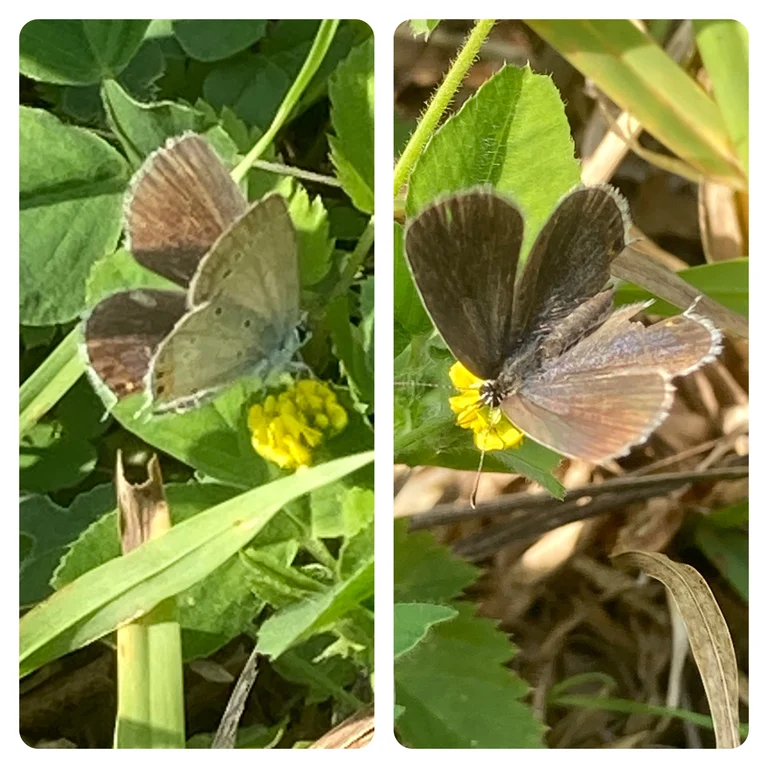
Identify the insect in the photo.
Cupido argiades (also Elkalyce argiades)
